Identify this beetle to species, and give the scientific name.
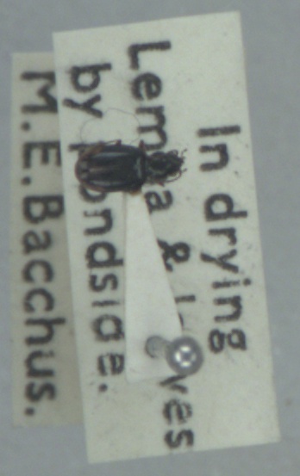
Bembidion doris
